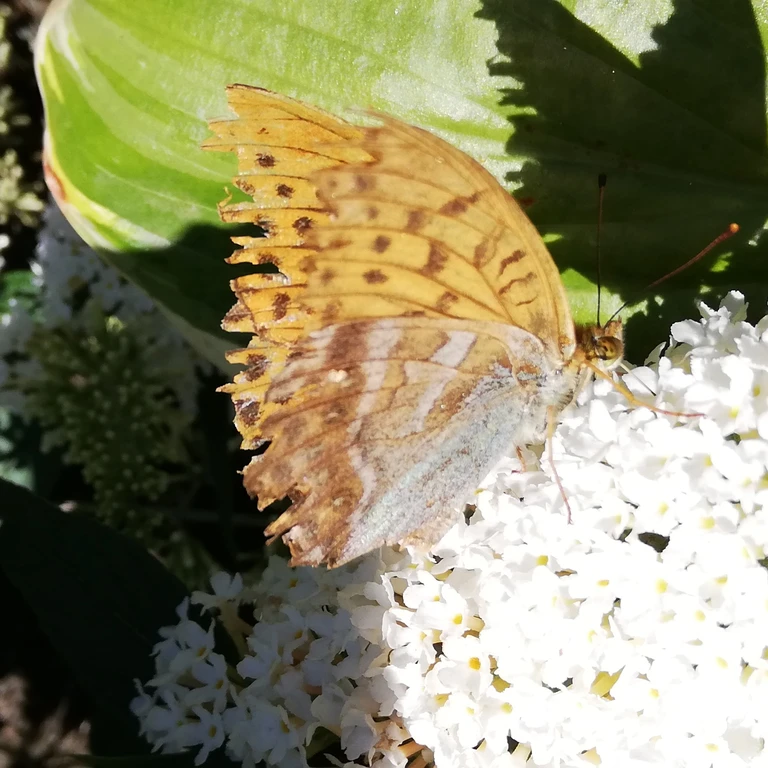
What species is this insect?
Argynnis paphia
